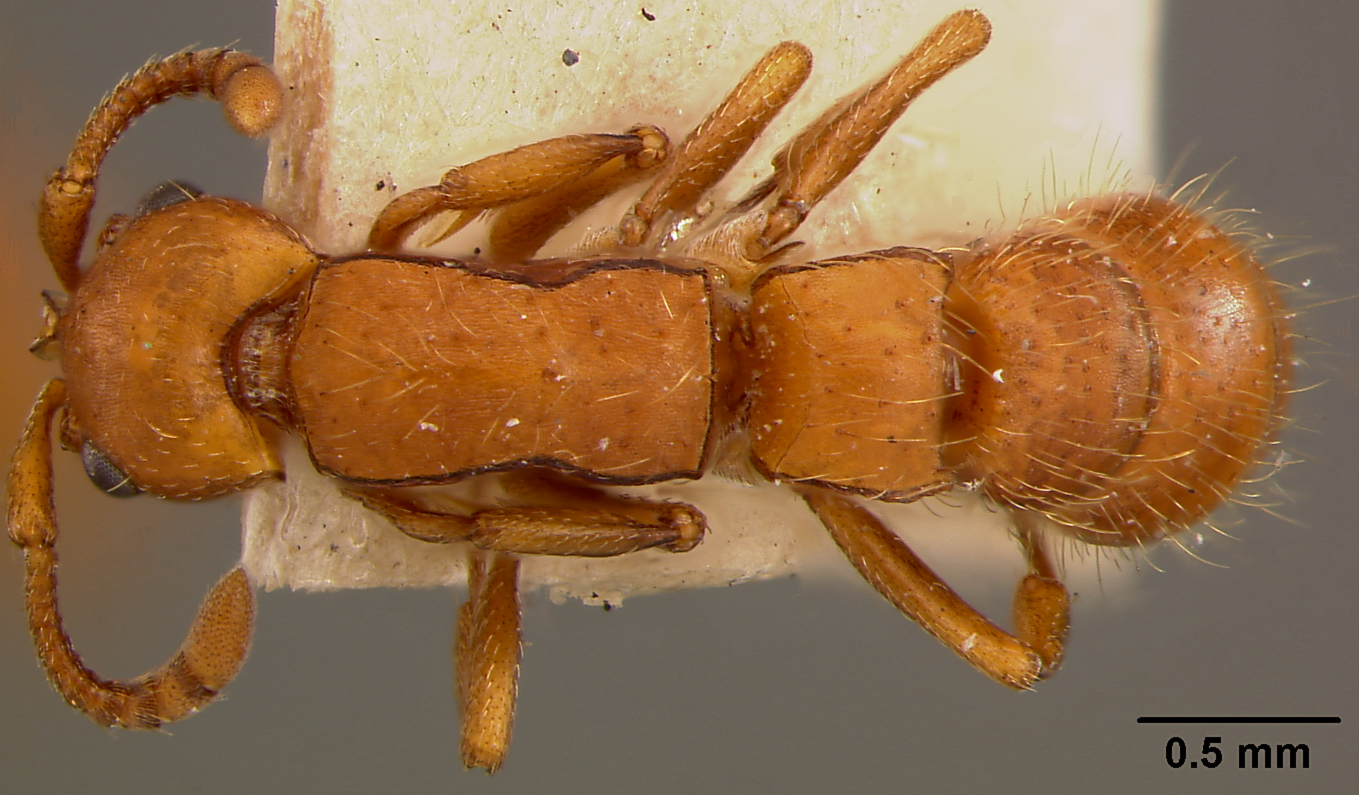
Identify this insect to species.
Phyracaces scrutator
